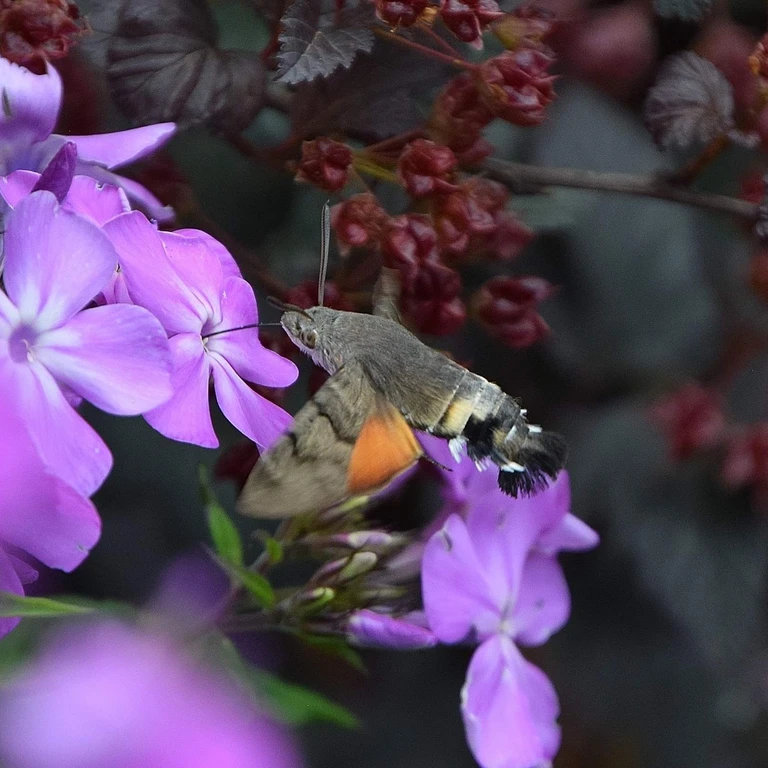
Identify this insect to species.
Macroglossum stellatarum
